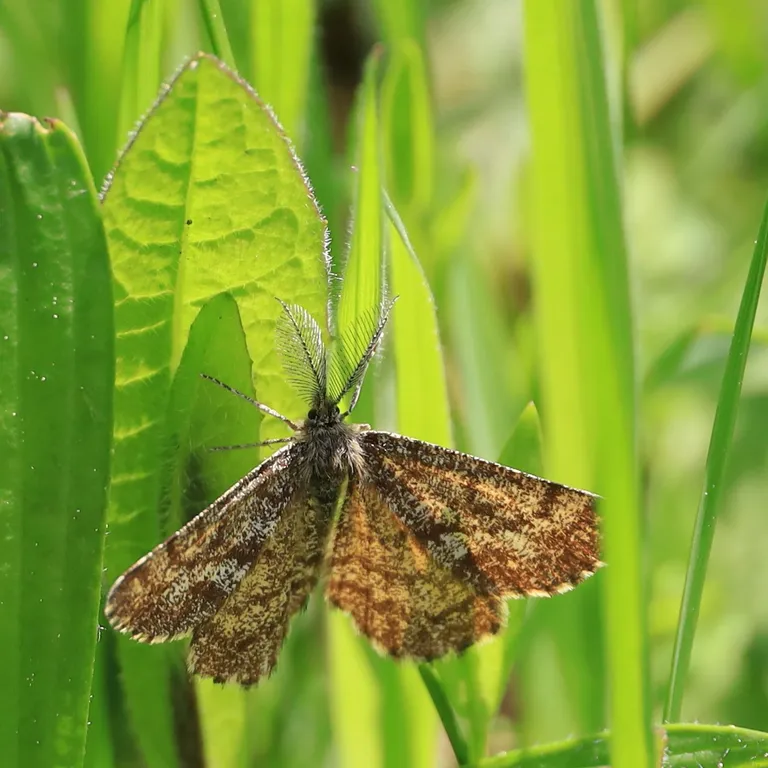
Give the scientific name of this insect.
Ematurga atomaria
